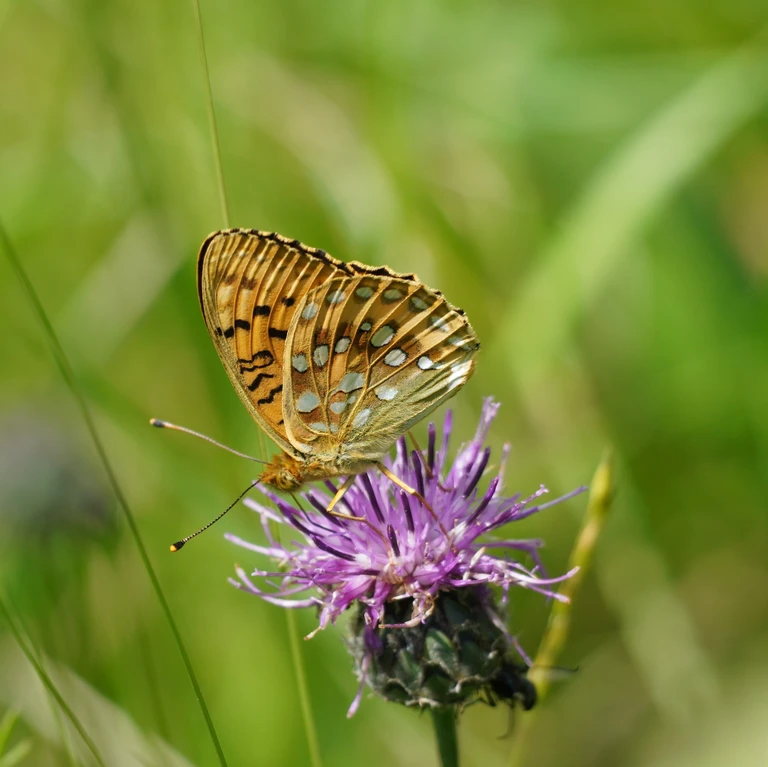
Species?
Speyeria aglaja
